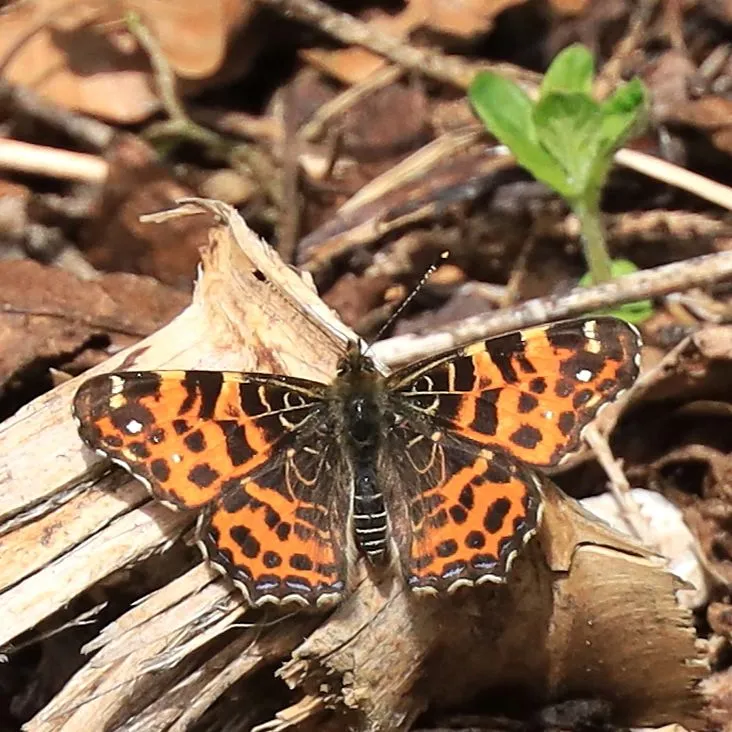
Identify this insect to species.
Araschnia levana
